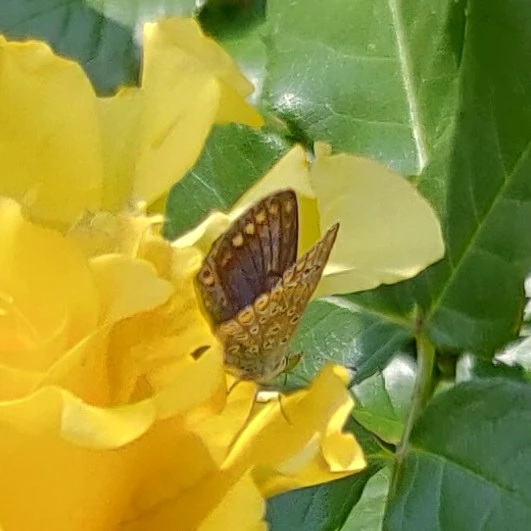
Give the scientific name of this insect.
Polyommatus icarus
